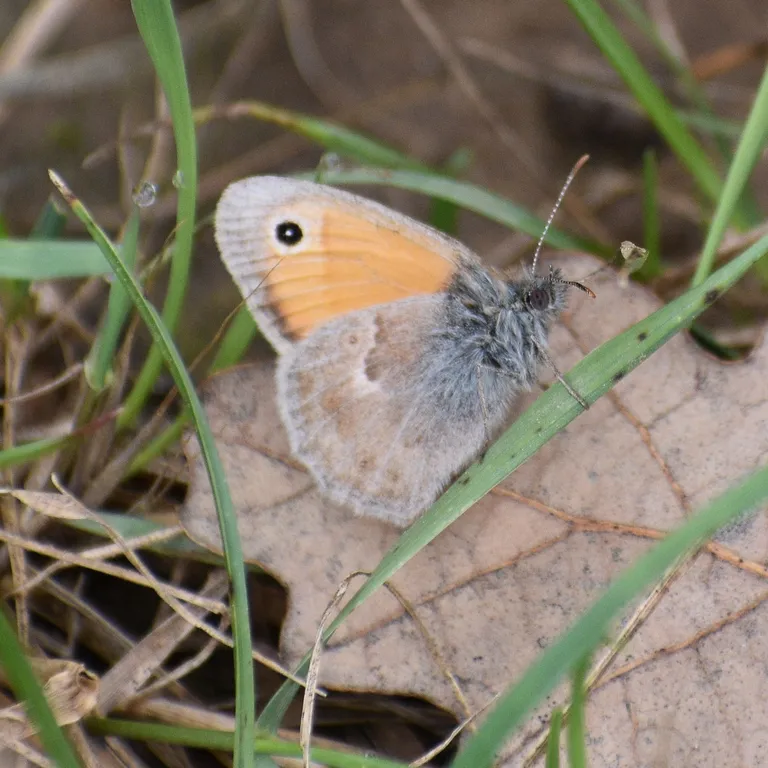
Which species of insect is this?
Coenonympha pamphilus
